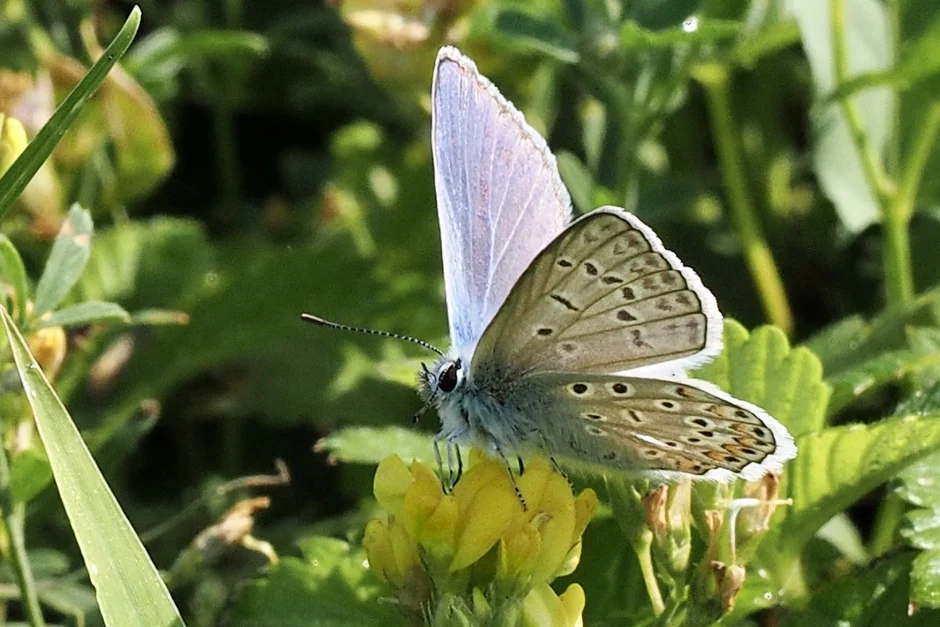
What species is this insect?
Polyommatus icarus
